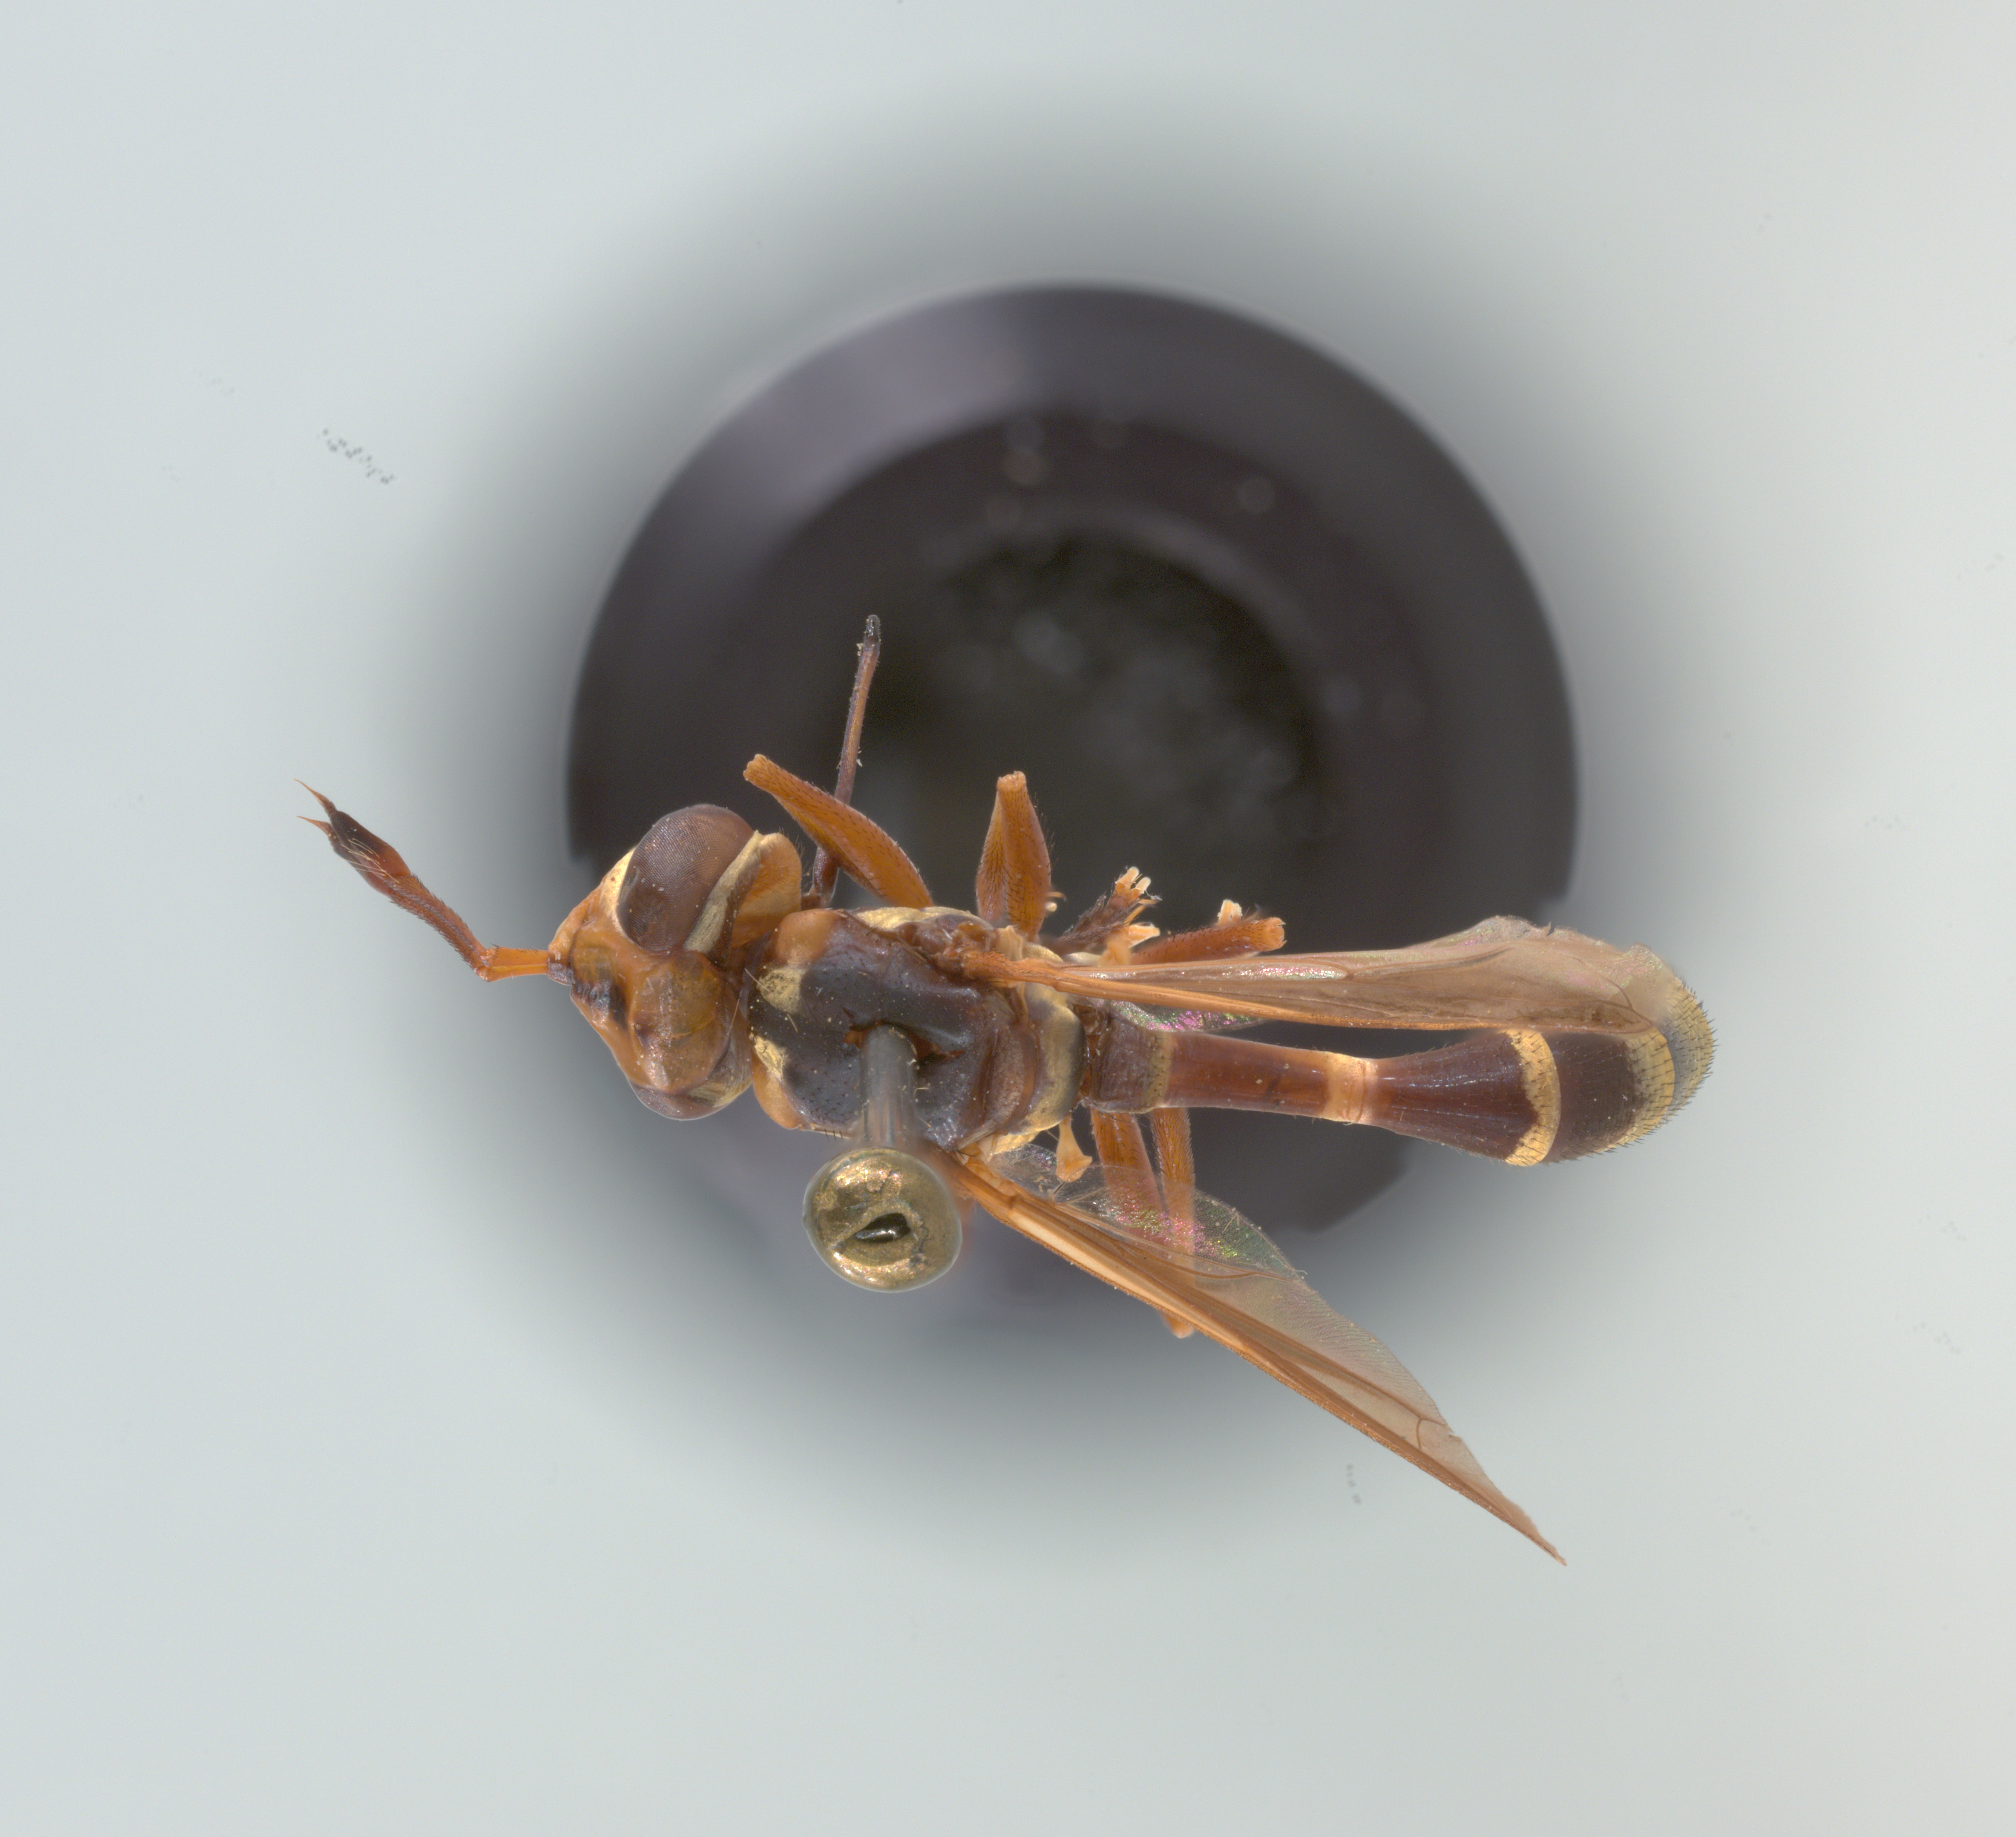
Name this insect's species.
Physoconops brachyrhynchus
